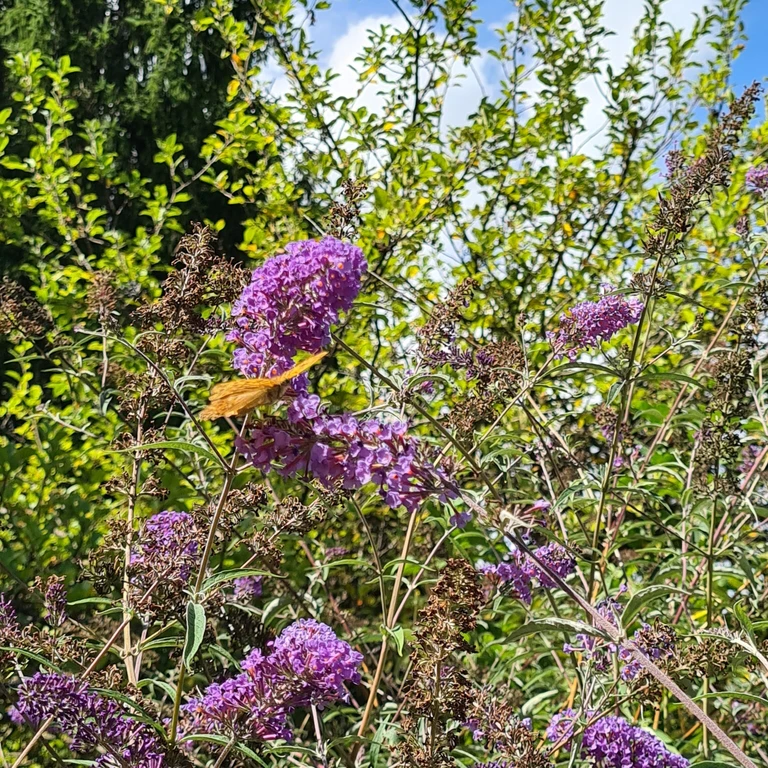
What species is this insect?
Argynnis paphia
